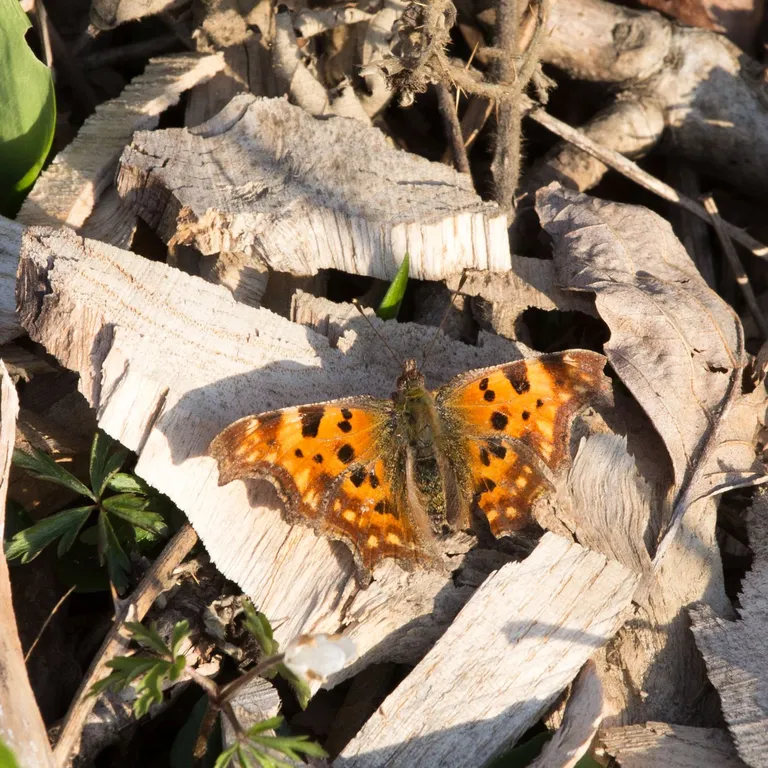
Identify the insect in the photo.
Polygonia c-album
